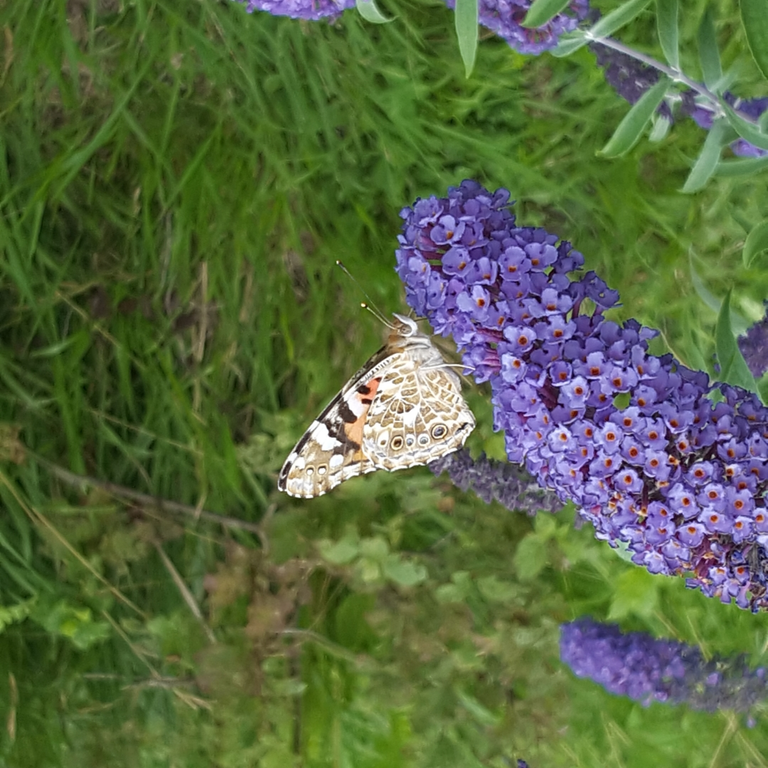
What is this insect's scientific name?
Vanessa cardui
